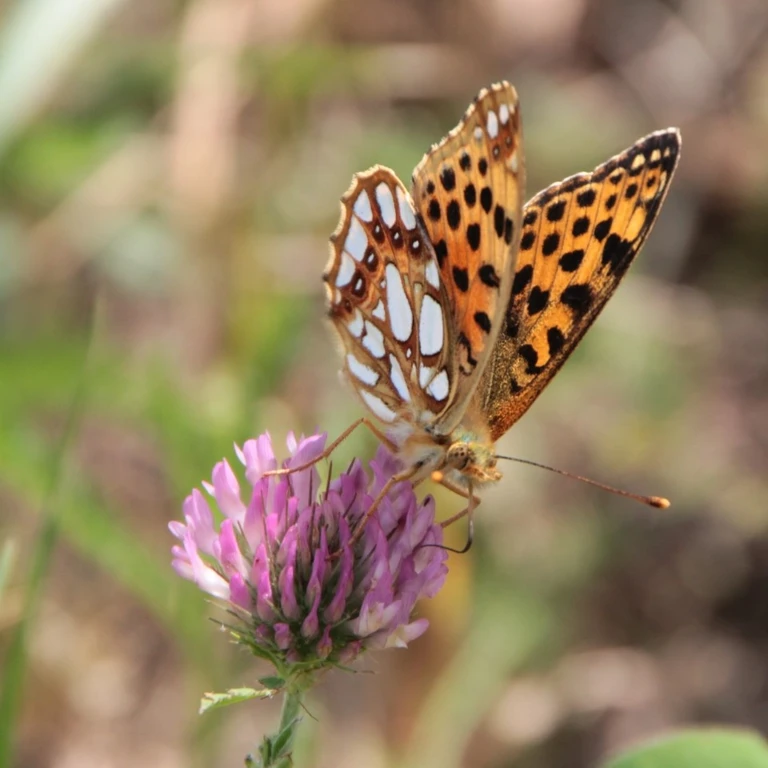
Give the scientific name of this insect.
Issoria lathonia
